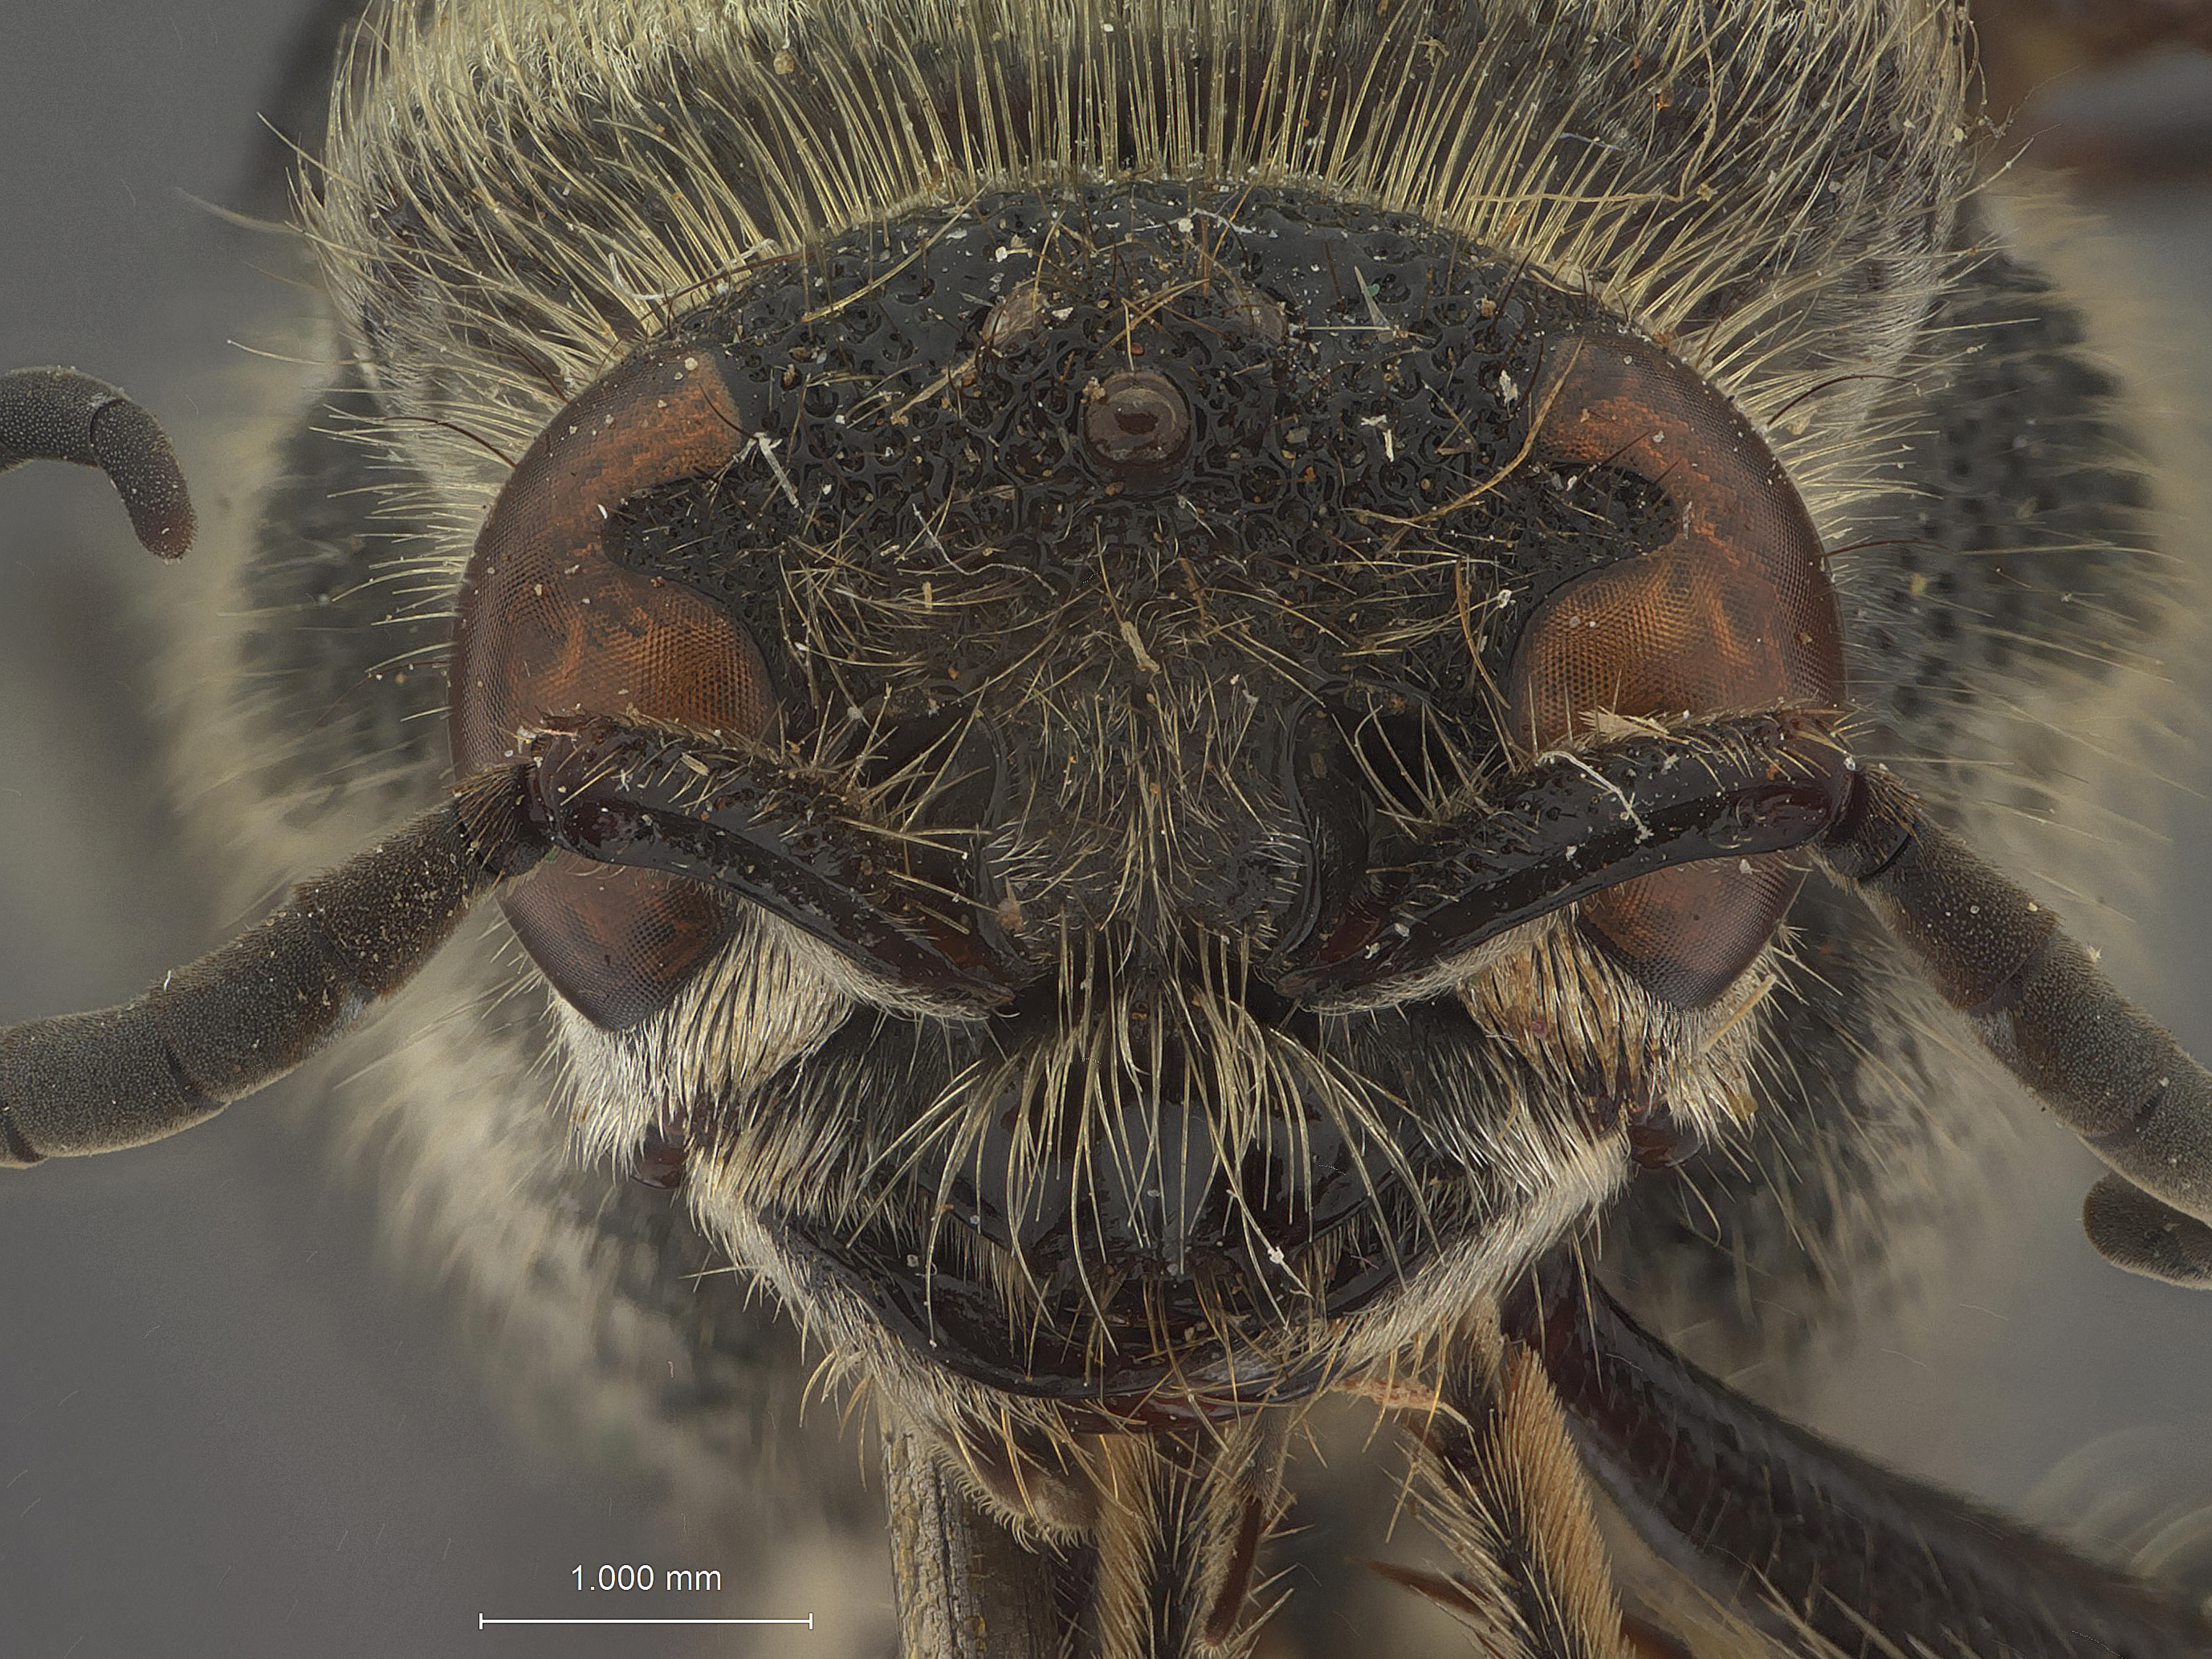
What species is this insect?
Timulla philippinensis
